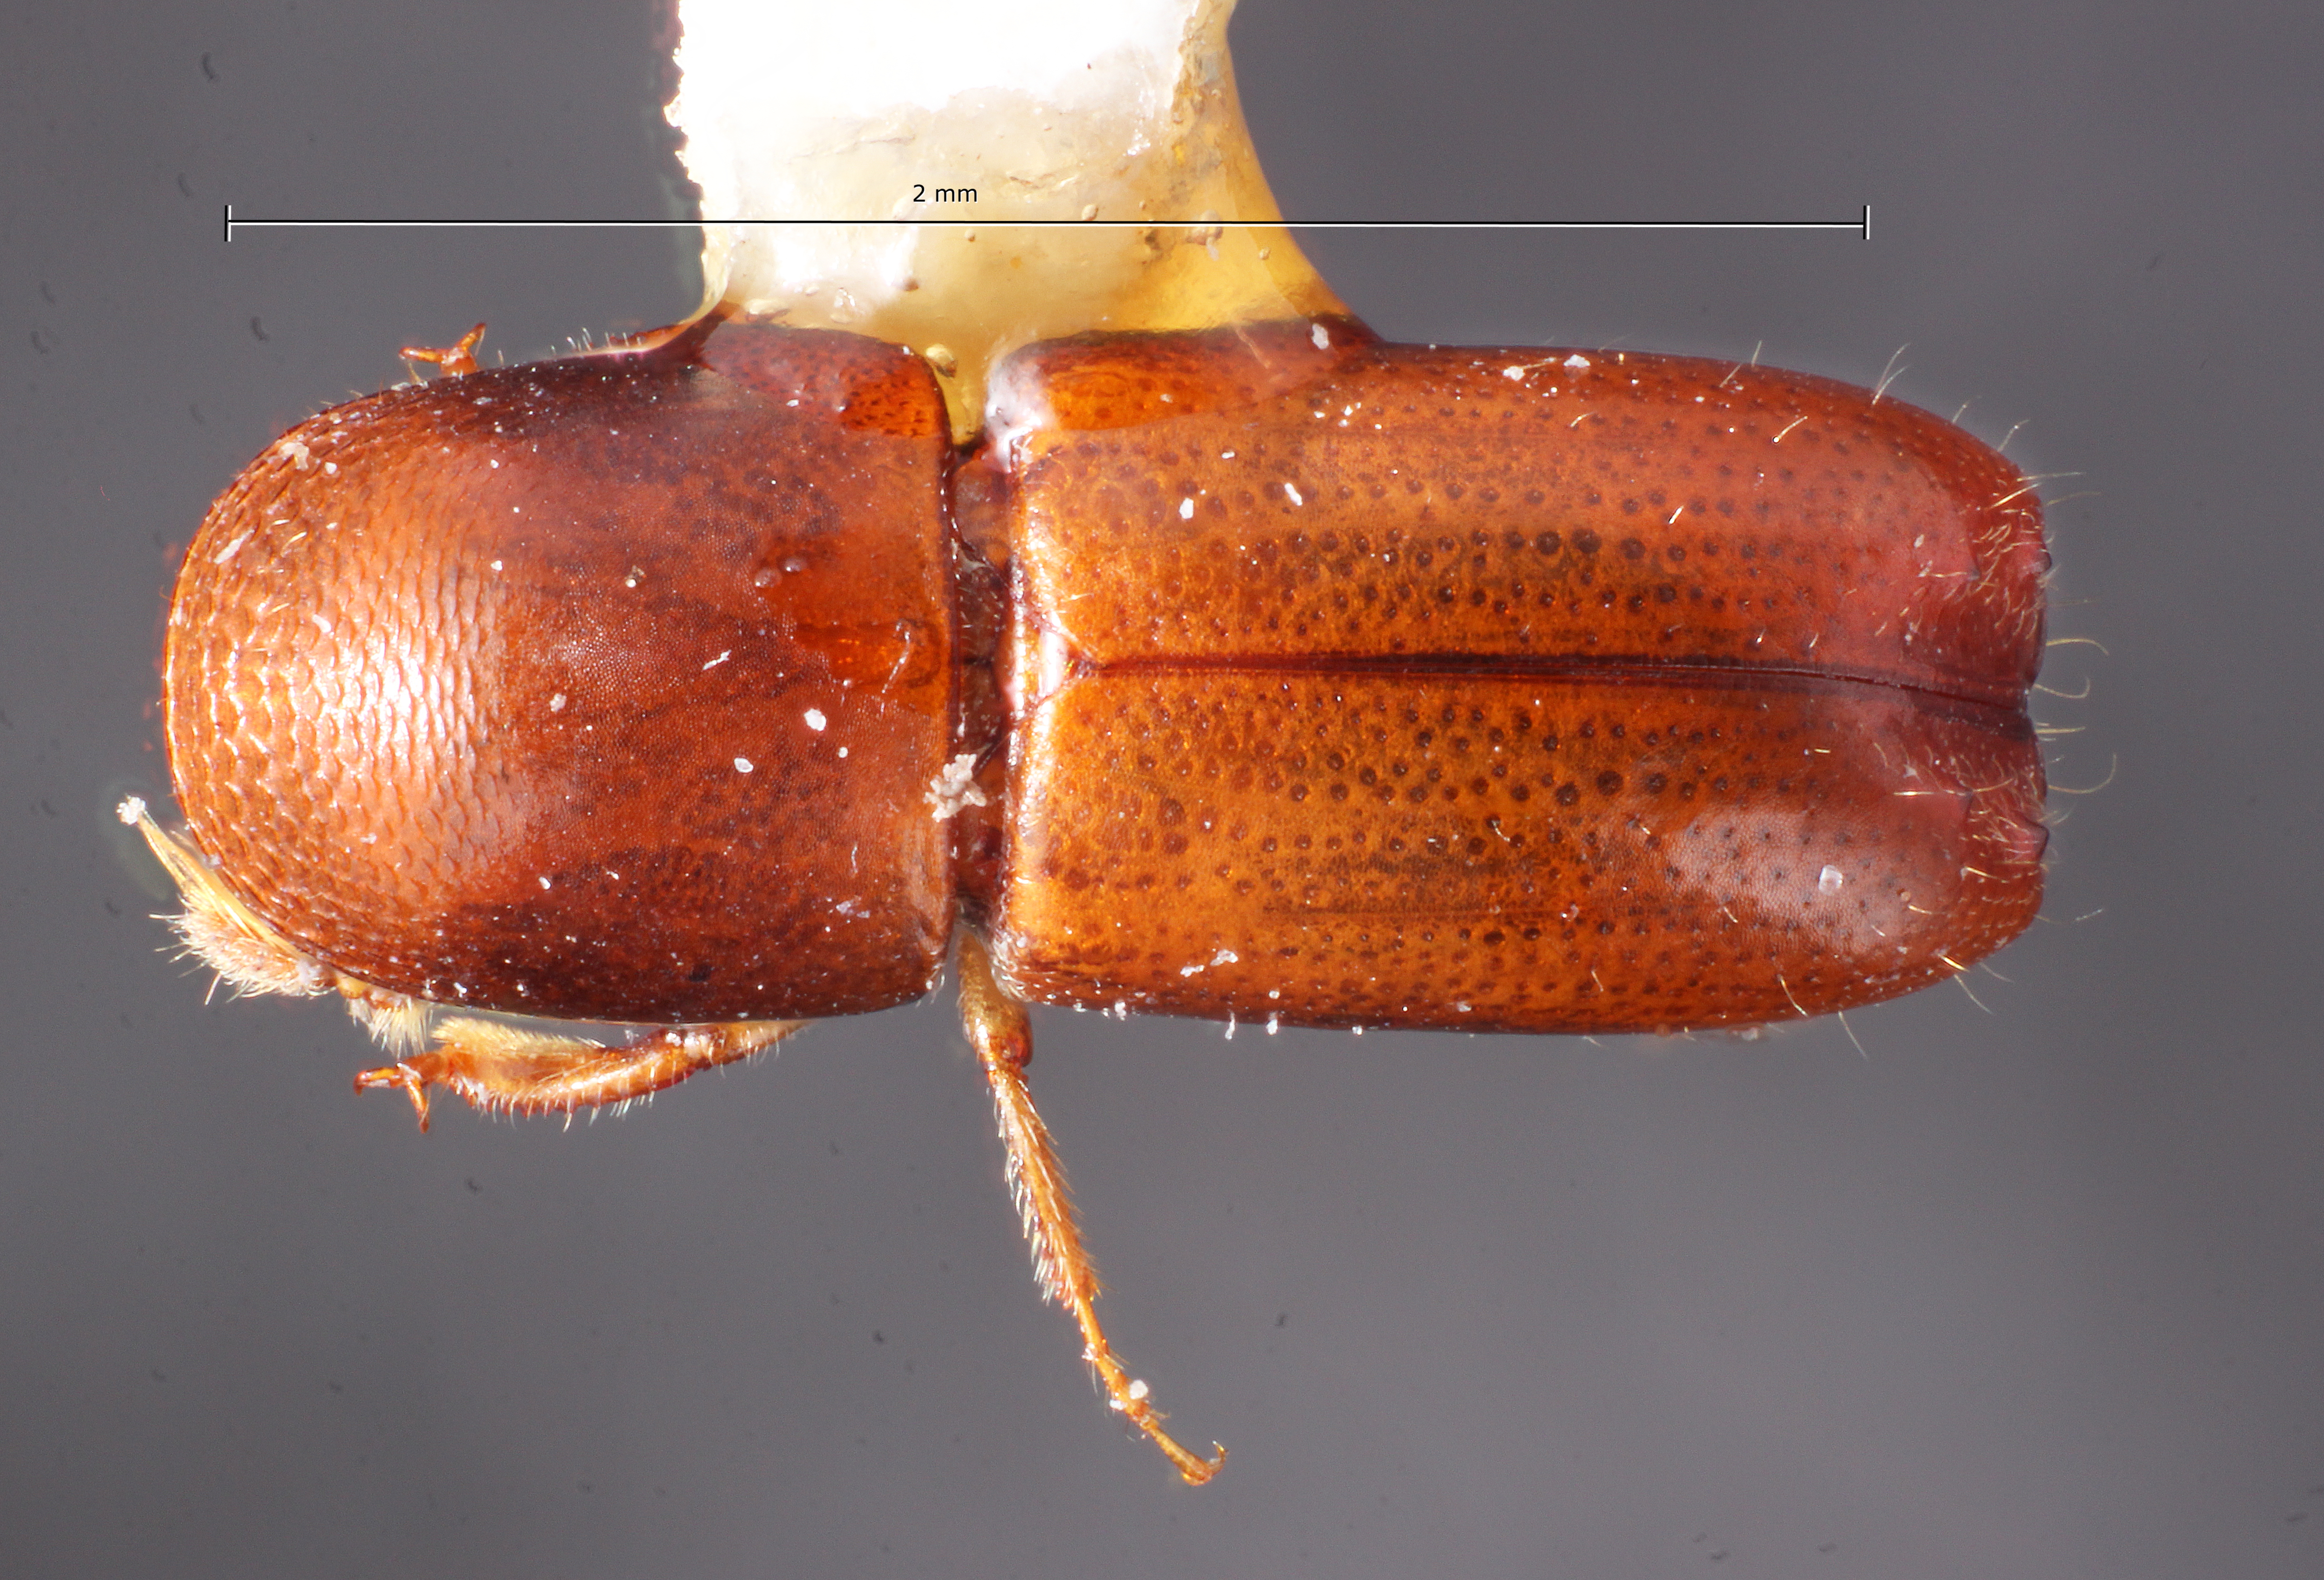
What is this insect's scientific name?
Monarthrum carinulum
